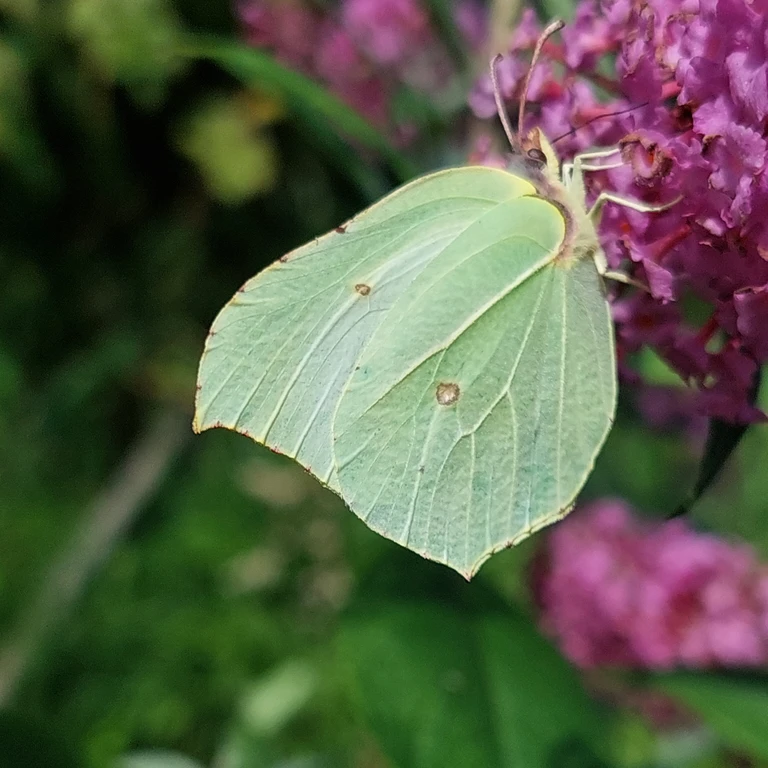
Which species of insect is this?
Gonepteryx rhamni
